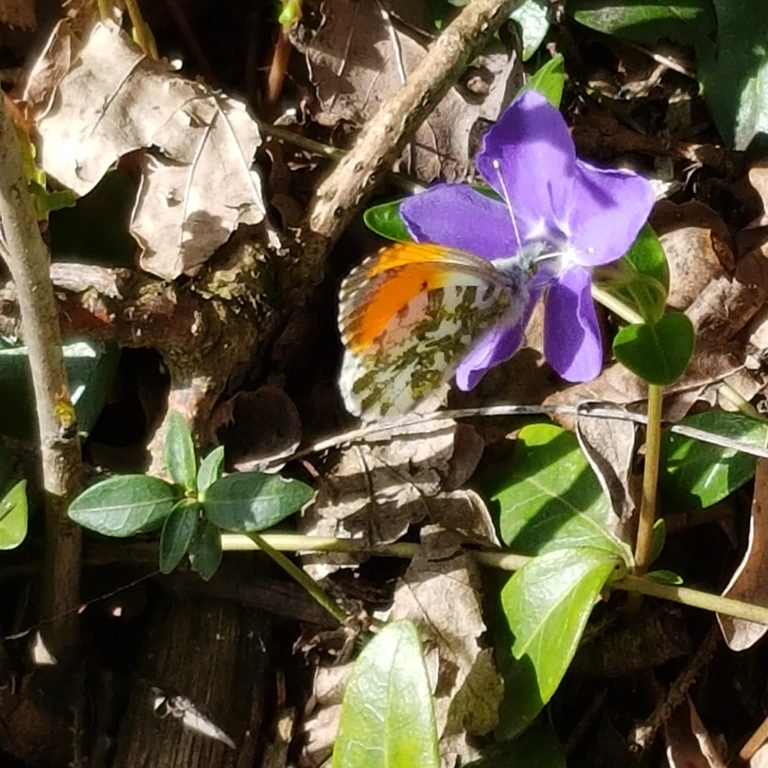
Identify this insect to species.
Anthocharis cardamines
